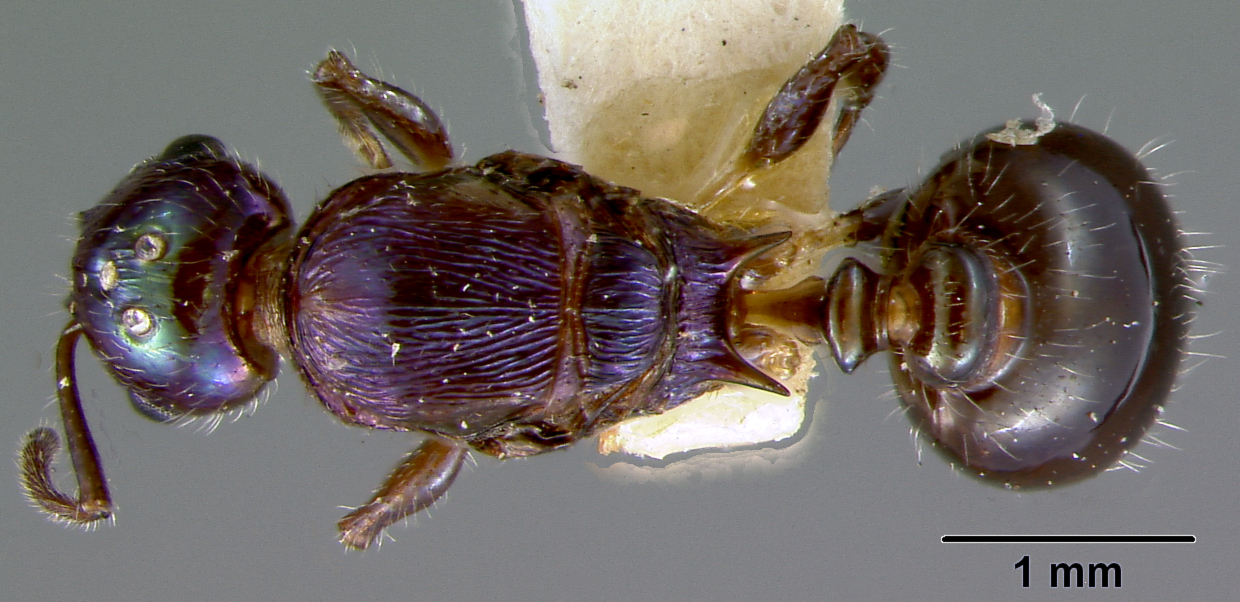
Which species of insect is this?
Macromischa squamifera
